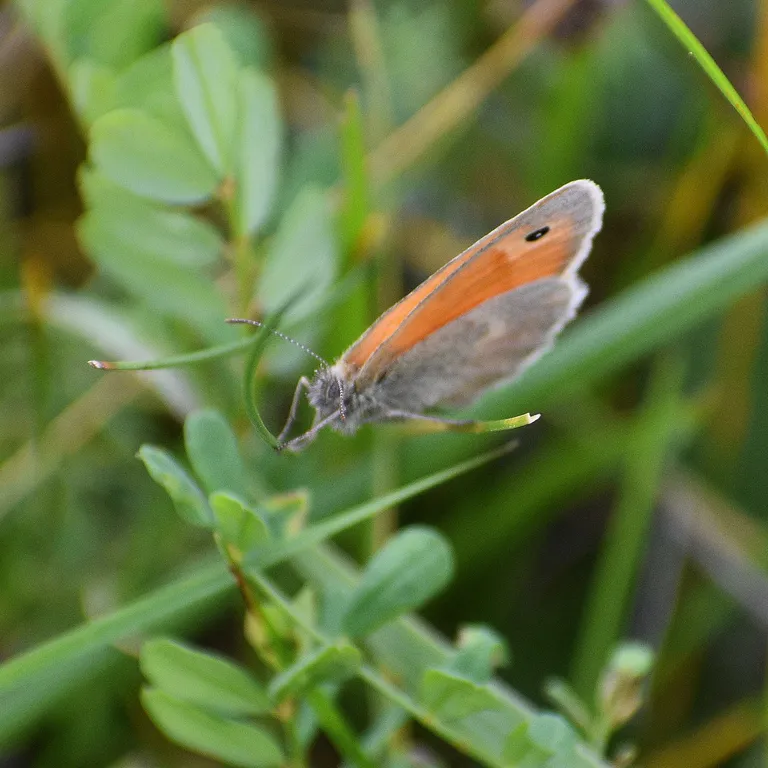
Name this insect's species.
Coenonympha pamphilus
